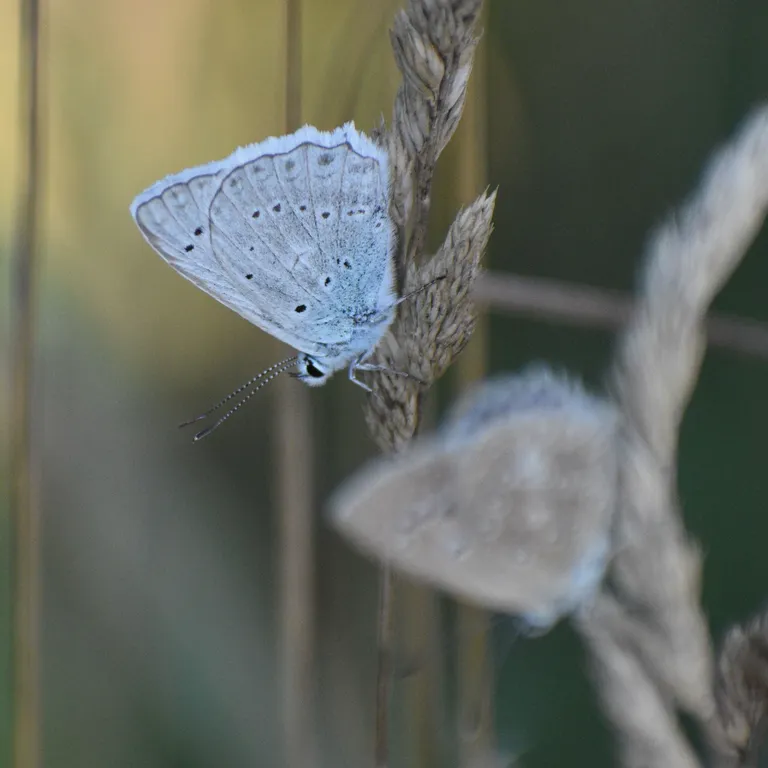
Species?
Polyommatus daphnis
